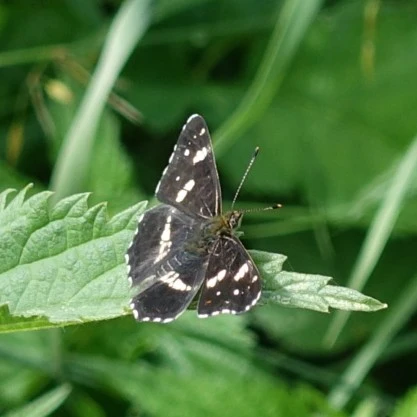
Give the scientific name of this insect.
Araschnia levana
